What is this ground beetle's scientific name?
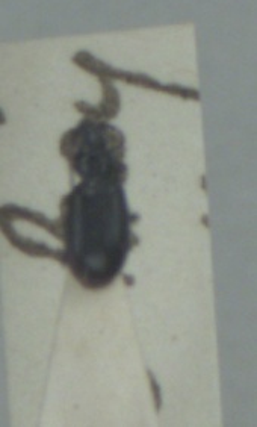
Bembidion minimum
